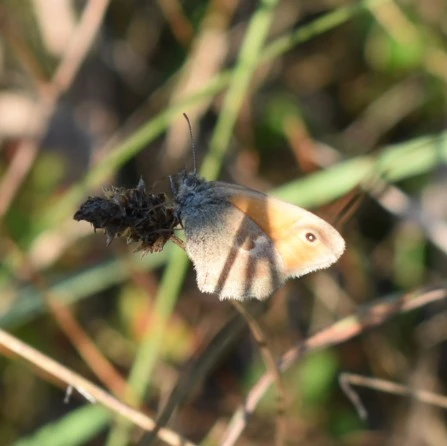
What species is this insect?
Coenonympha pamphilus
